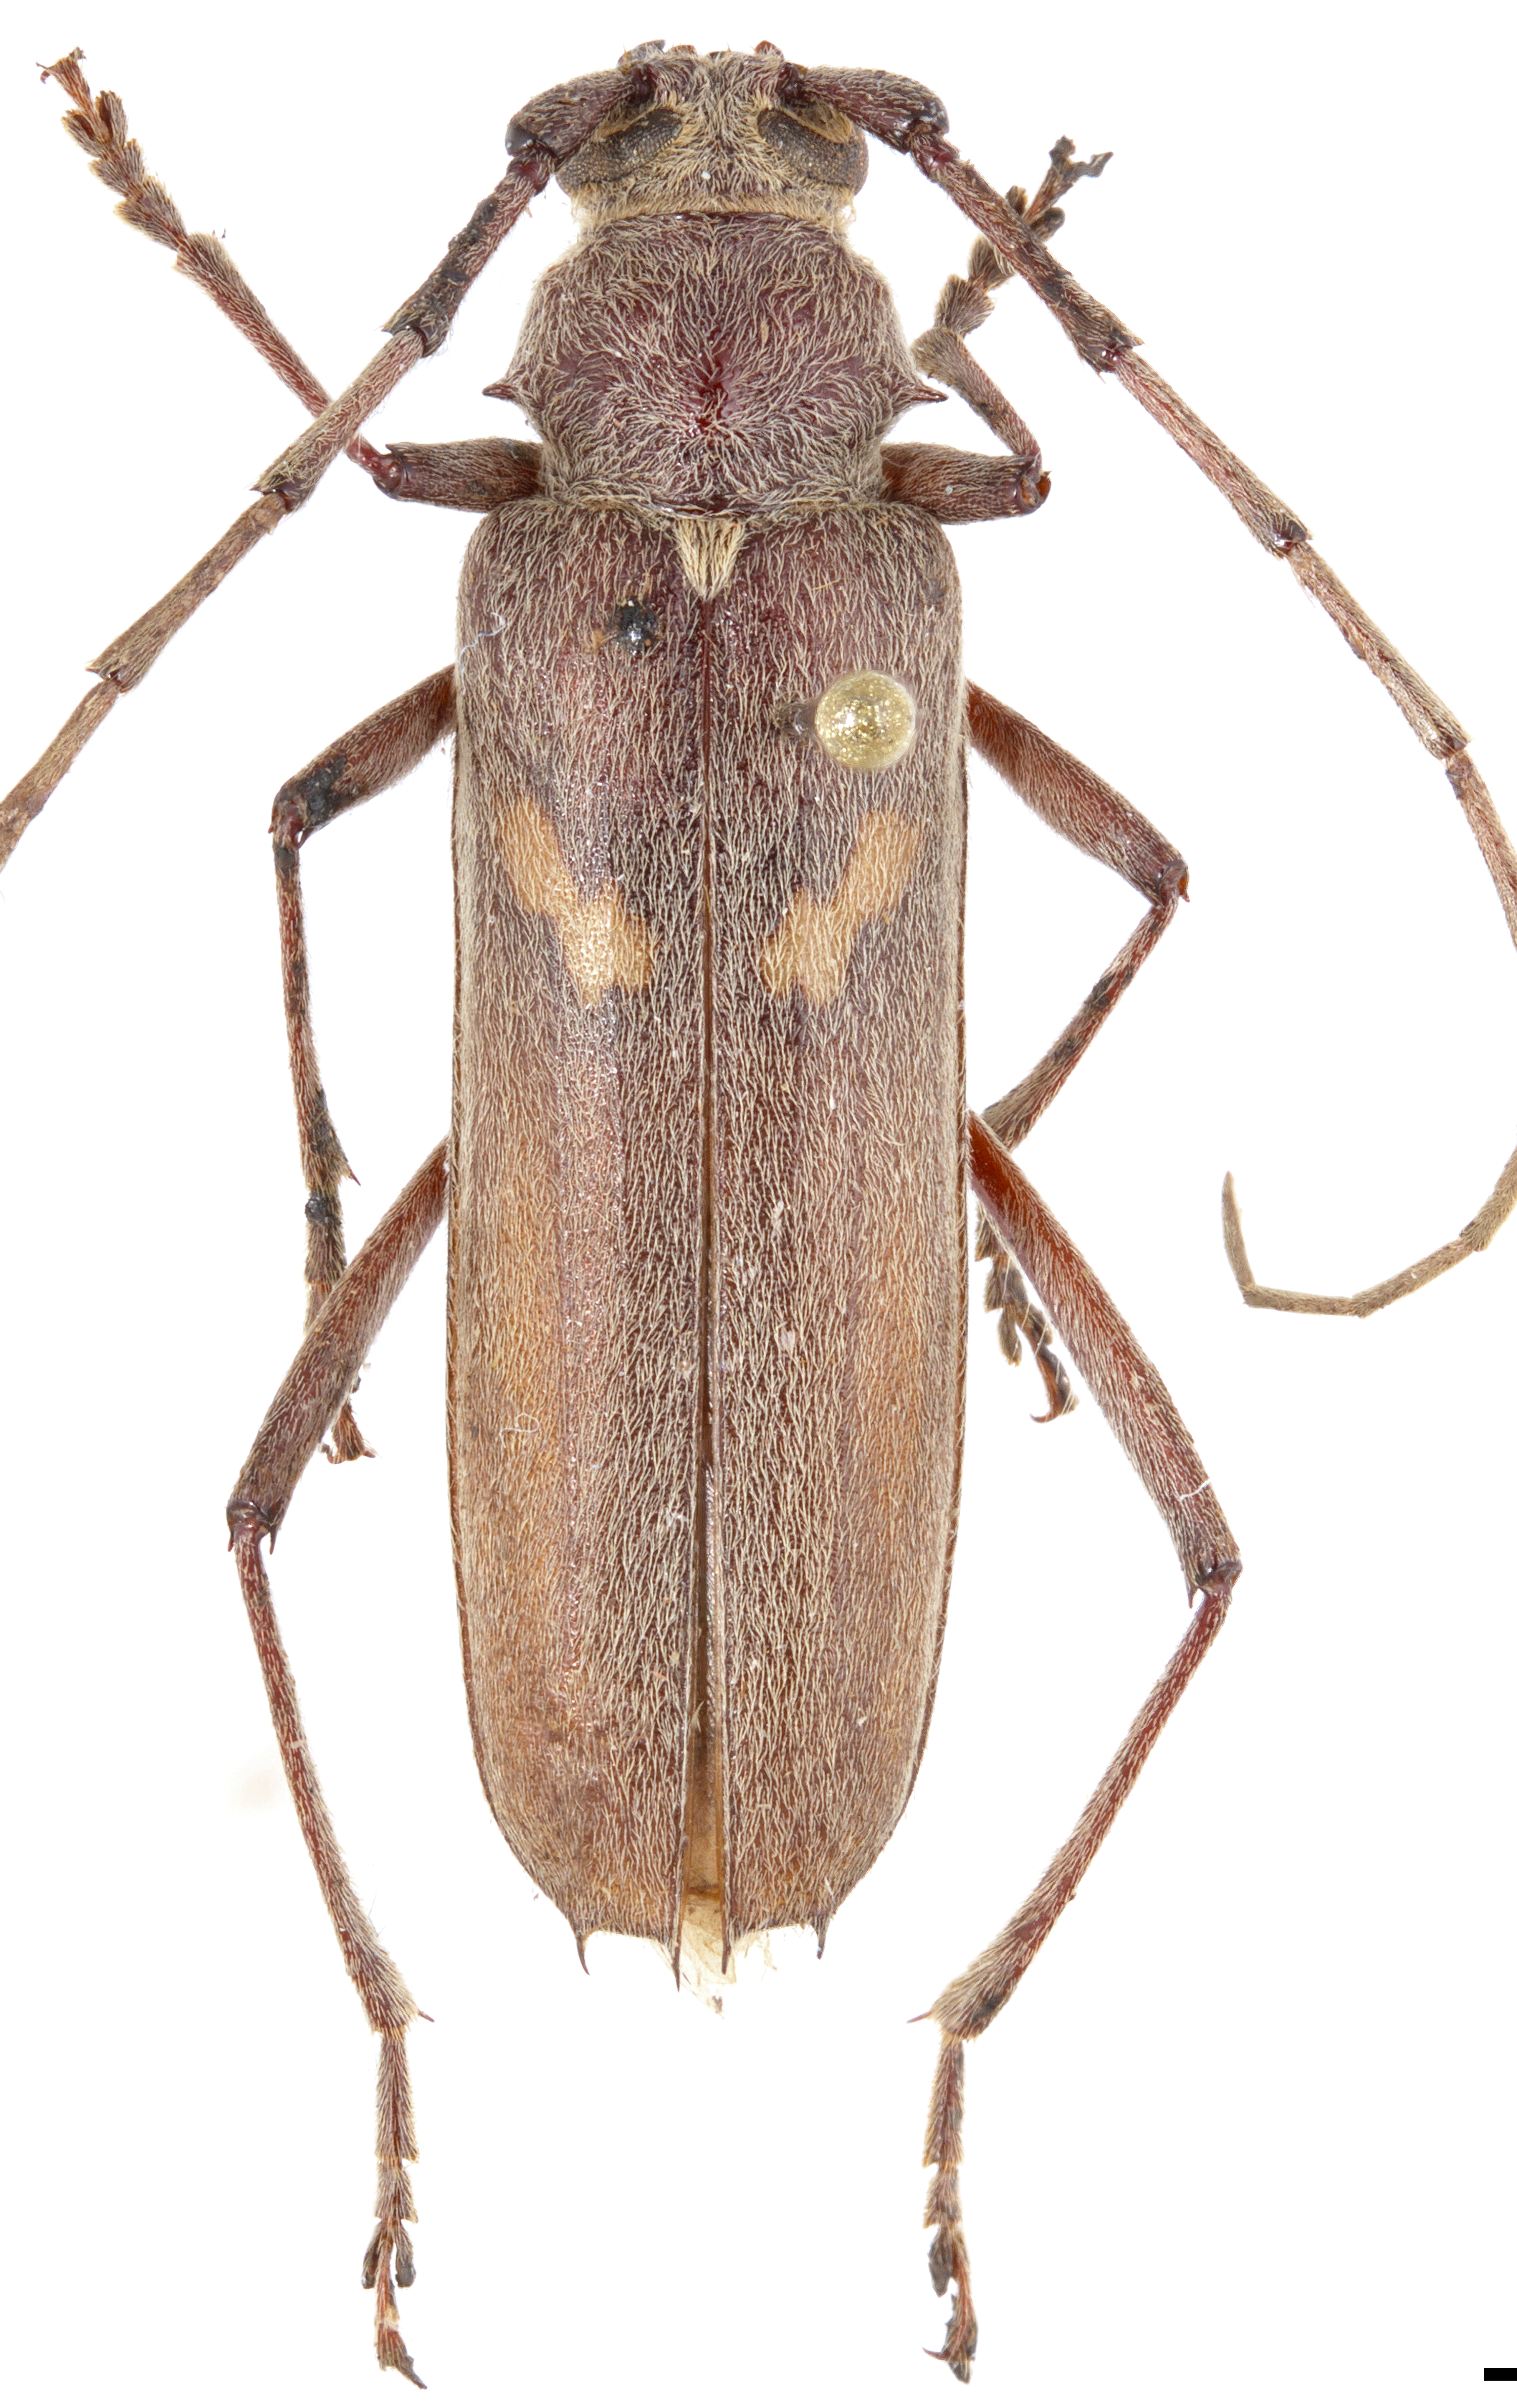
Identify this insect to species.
Knulliana cincta
